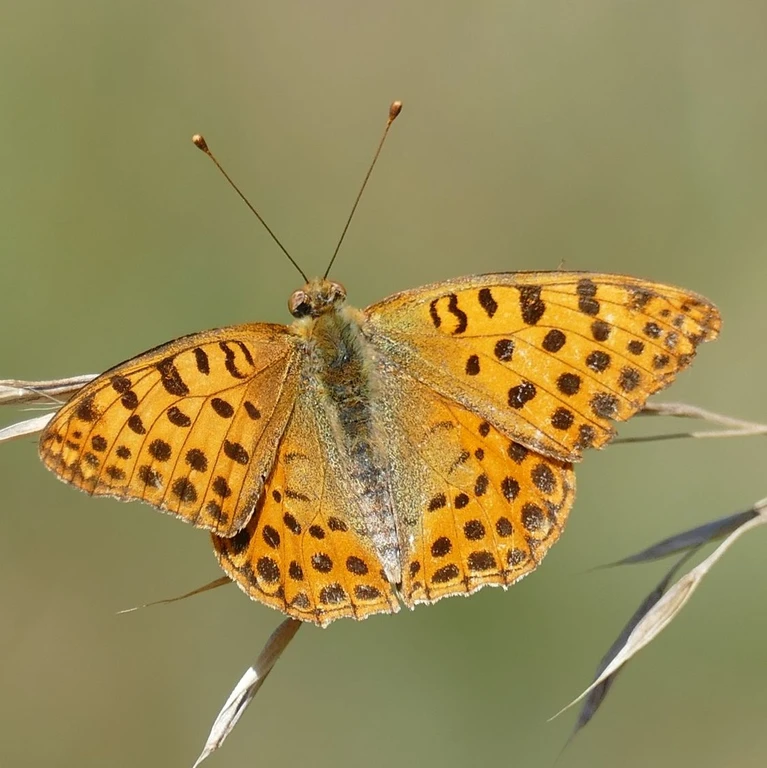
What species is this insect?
Issoria lathonia
